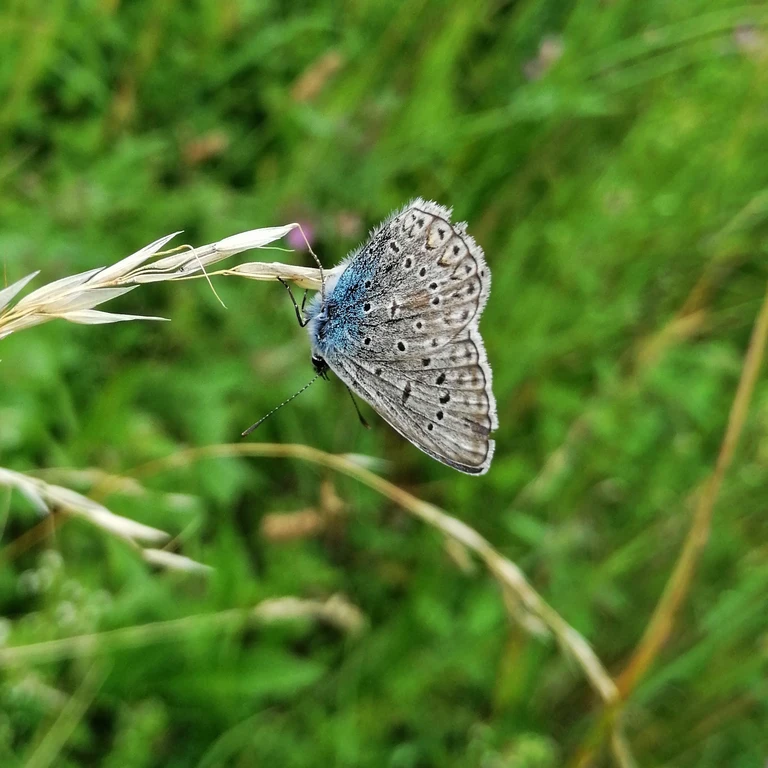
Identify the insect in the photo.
Polyommatus icarus
